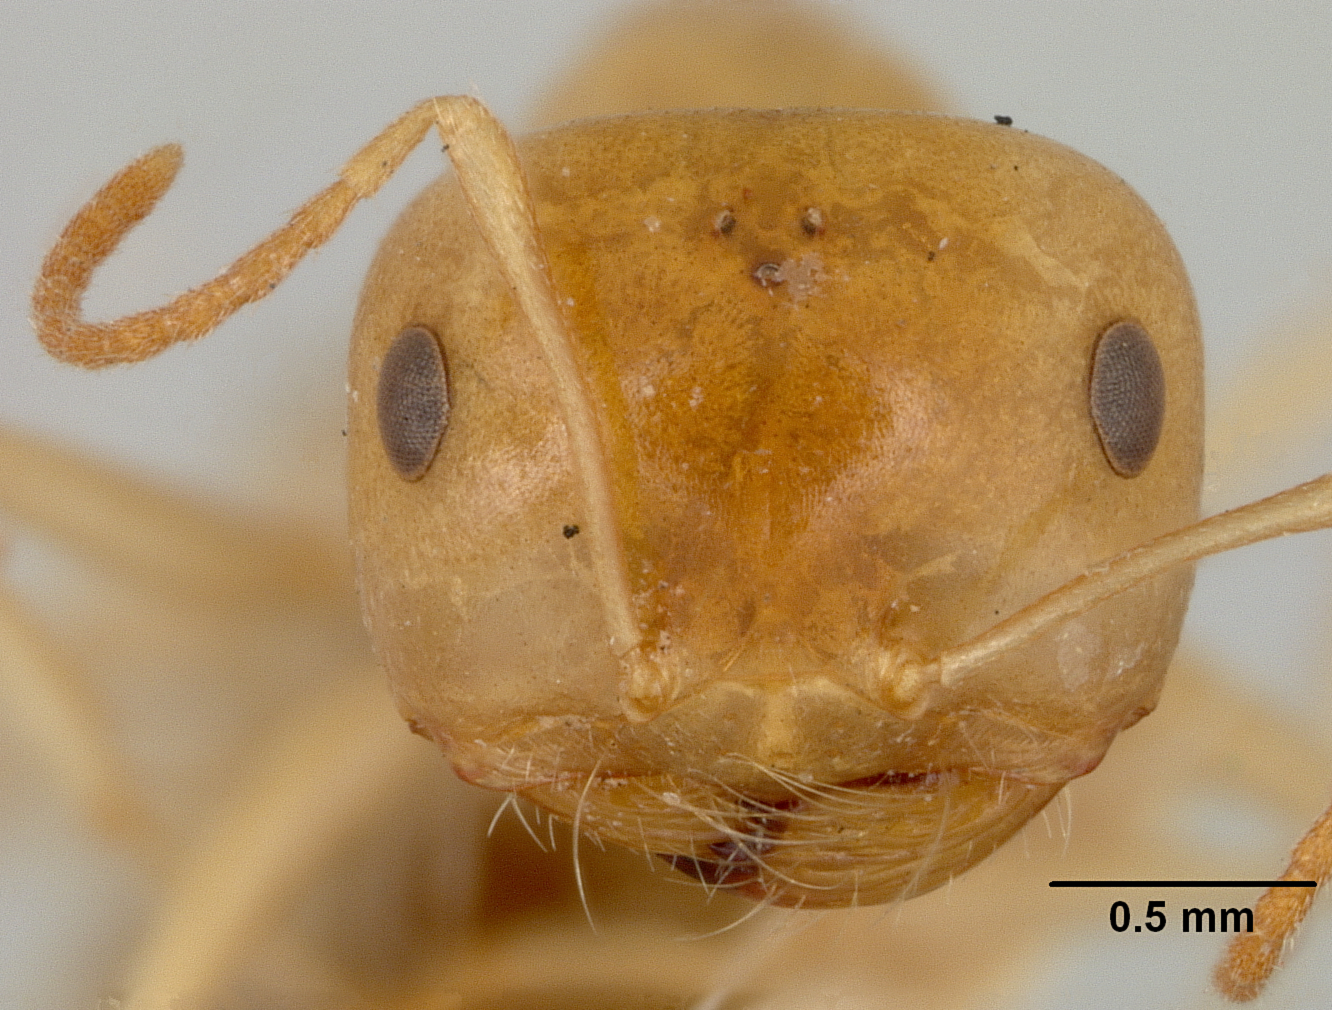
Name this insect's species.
Melophorus ludius
